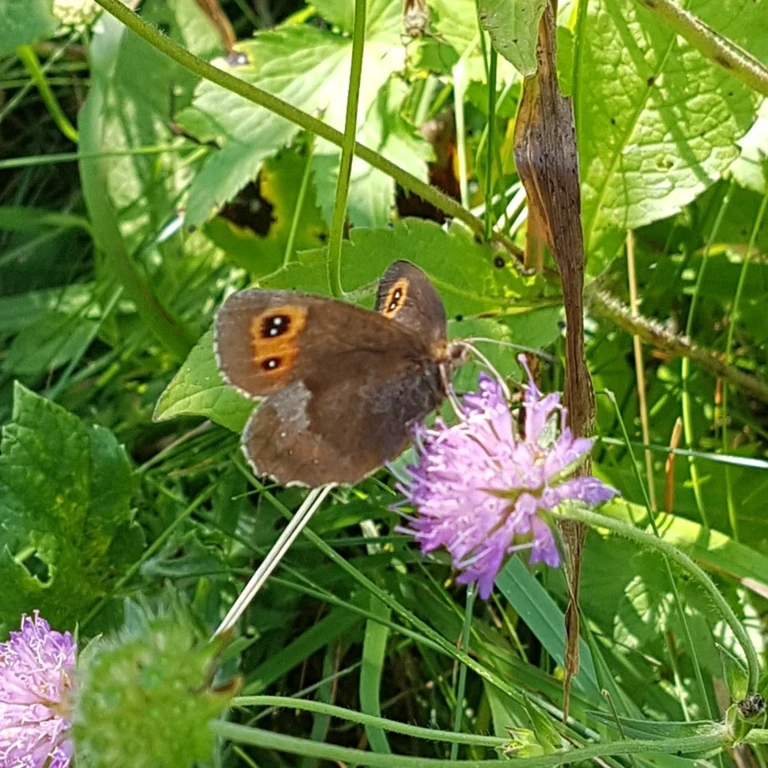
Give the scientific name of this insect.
Erebia aethiops
